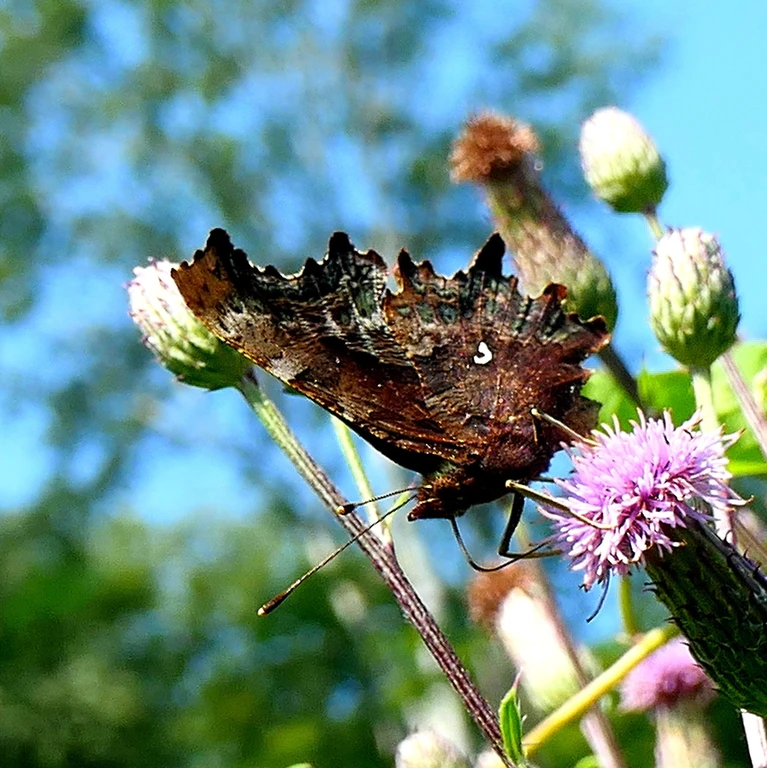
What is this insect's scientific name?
Polygonia c-album
